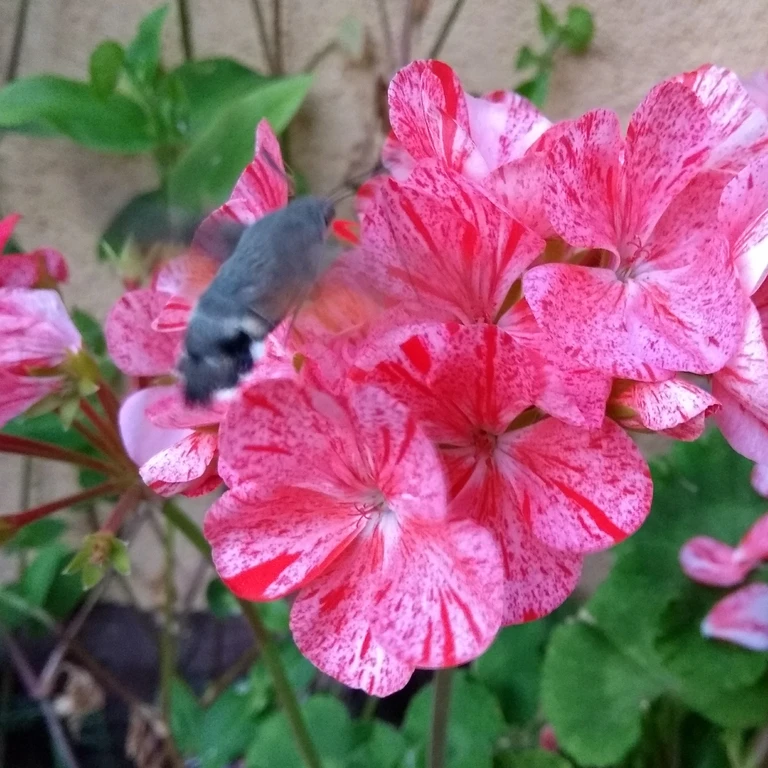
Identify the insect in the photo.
Macroglossum stellatarum
